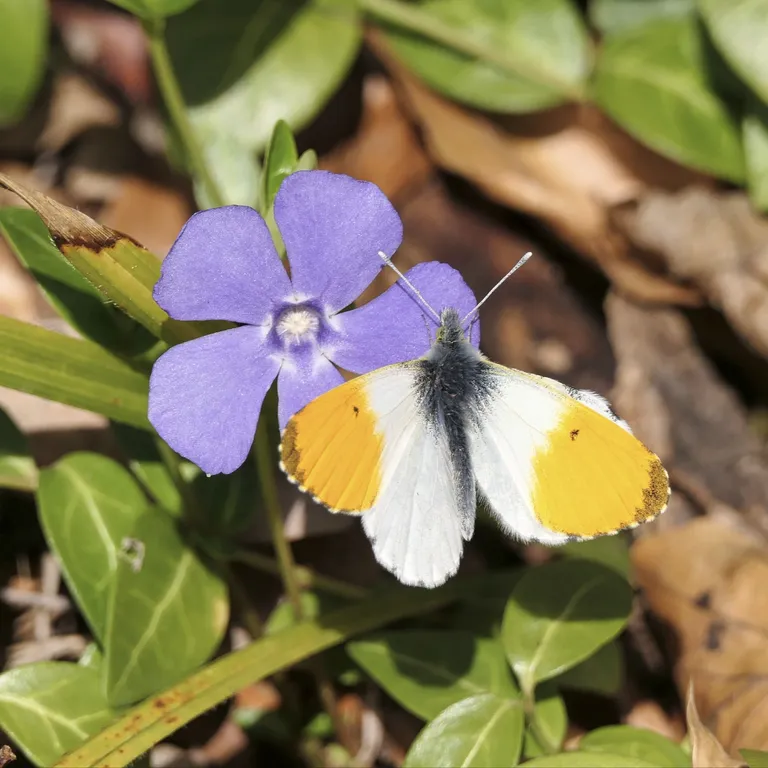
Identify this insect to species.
Anthocharis cardamines
